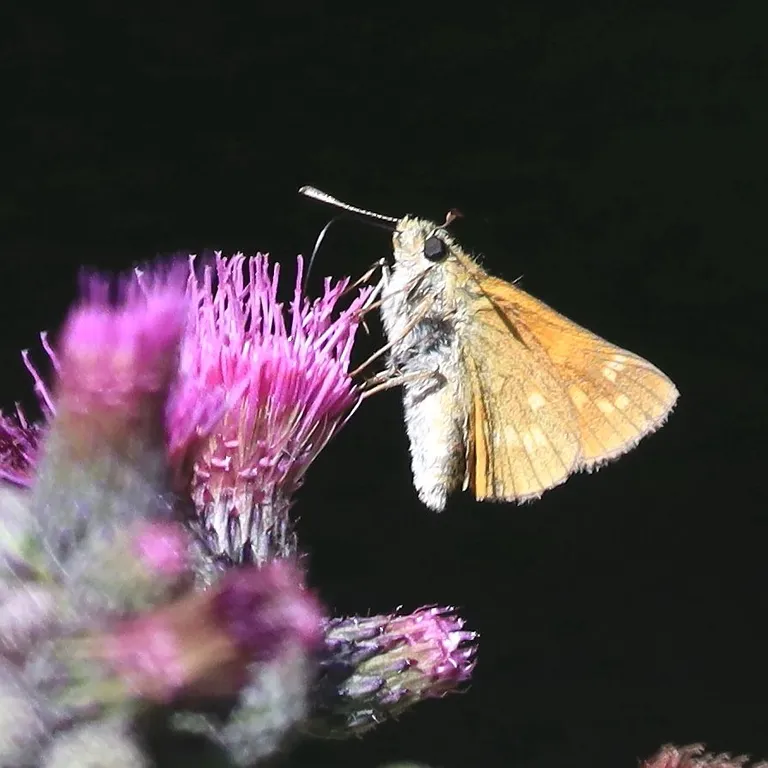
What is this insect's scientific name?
Ochlodes sylvanus (also Ochlodes venata)
